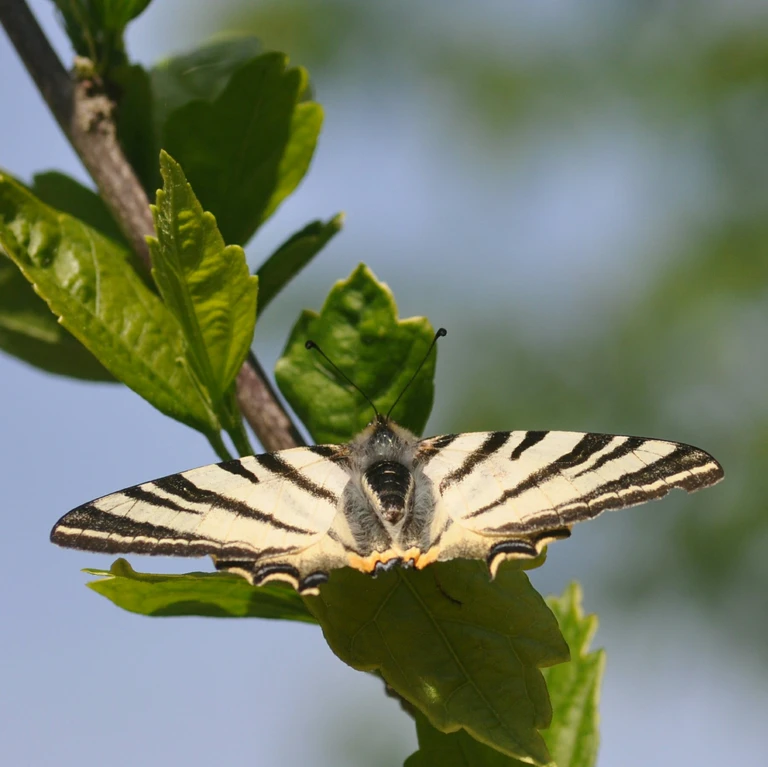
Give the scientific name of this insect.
Iphiclides podalirius
